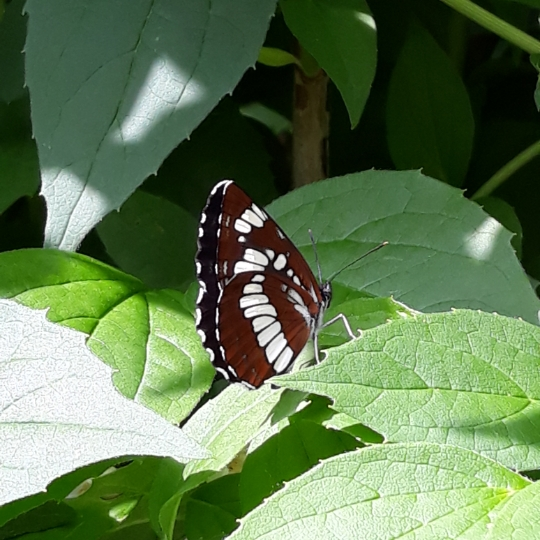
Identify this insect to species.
Neptis rivularis
